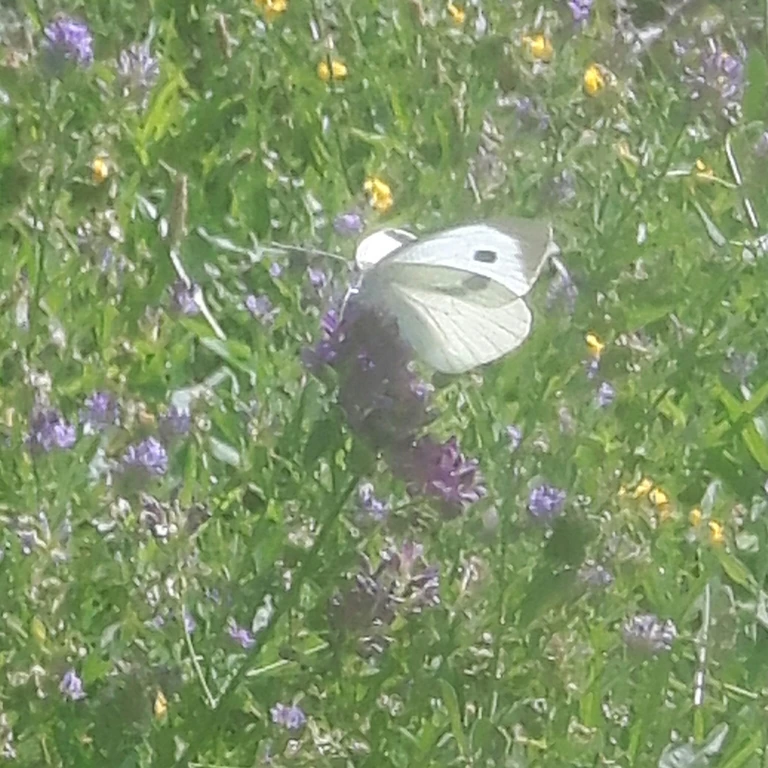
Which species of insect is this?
Pieris brassicae
